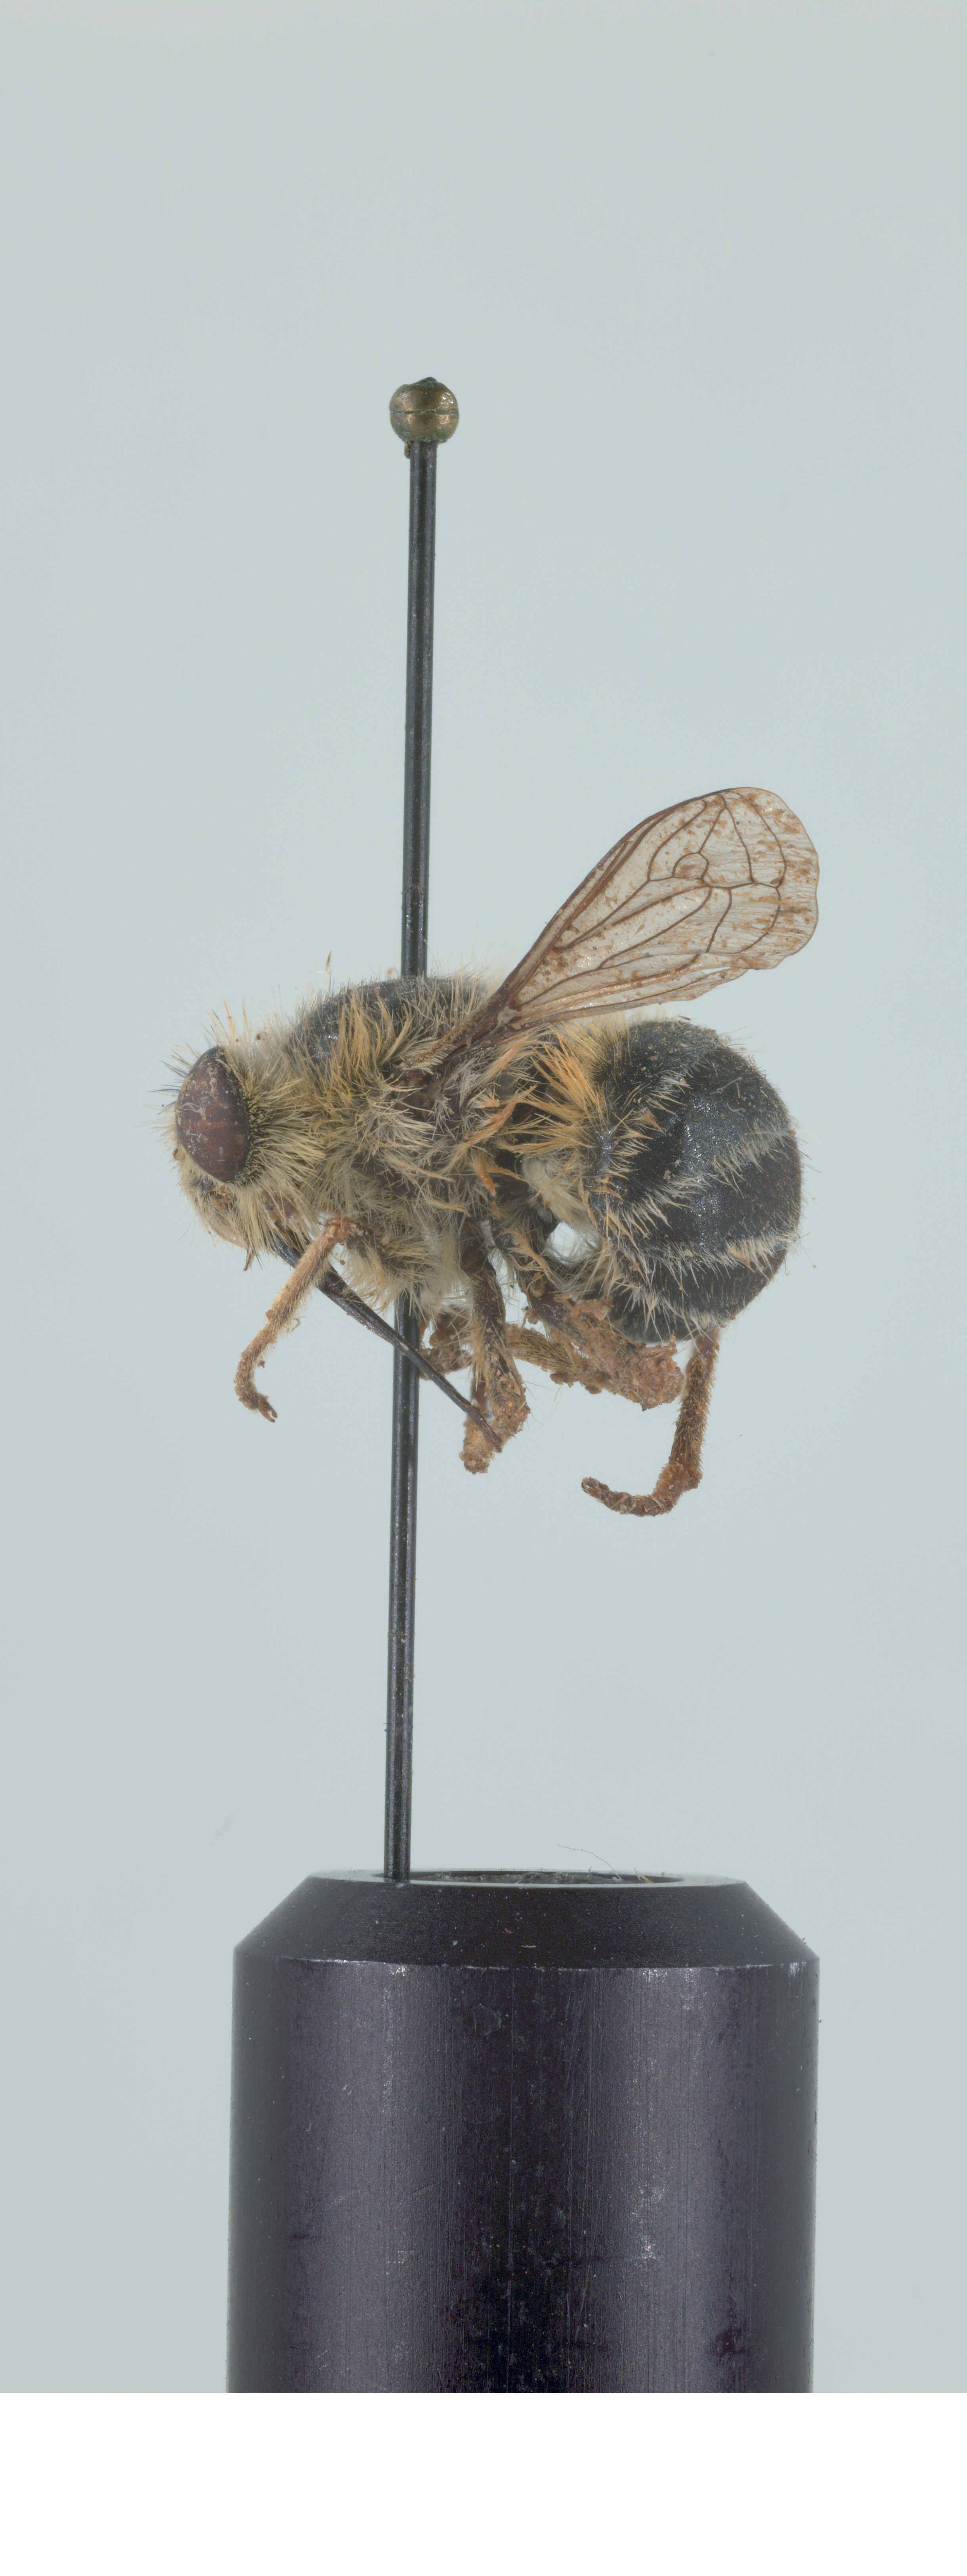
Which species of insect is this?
Fallenia fasciata
